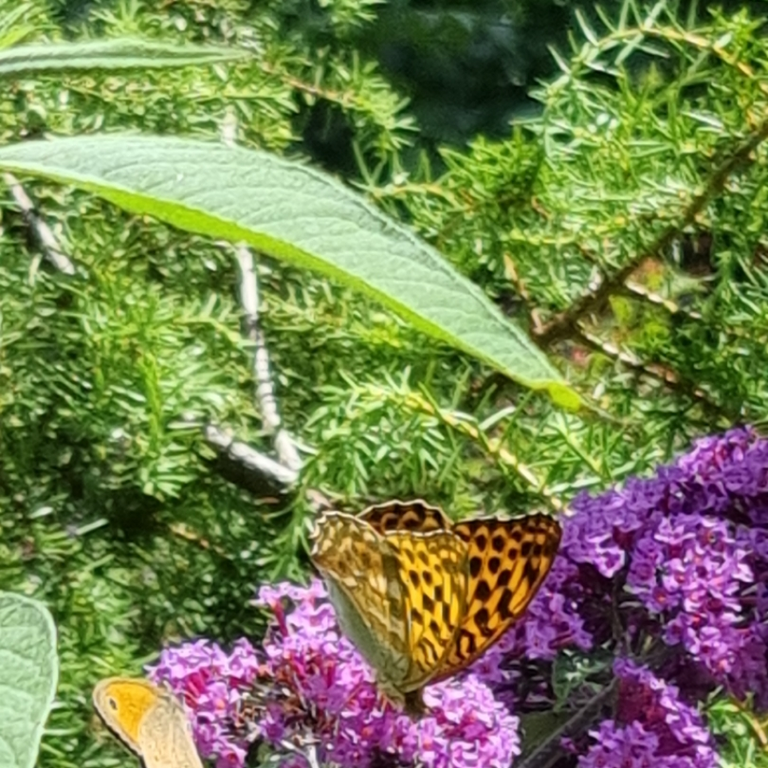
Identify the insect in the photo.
Argynnis paphia
